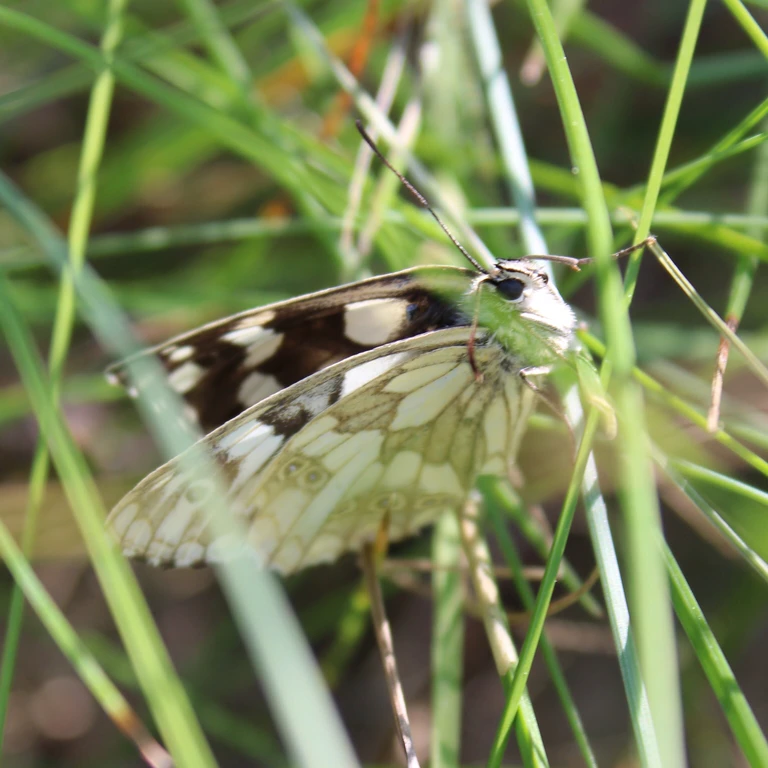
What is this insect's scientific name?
Melanargia galathea
